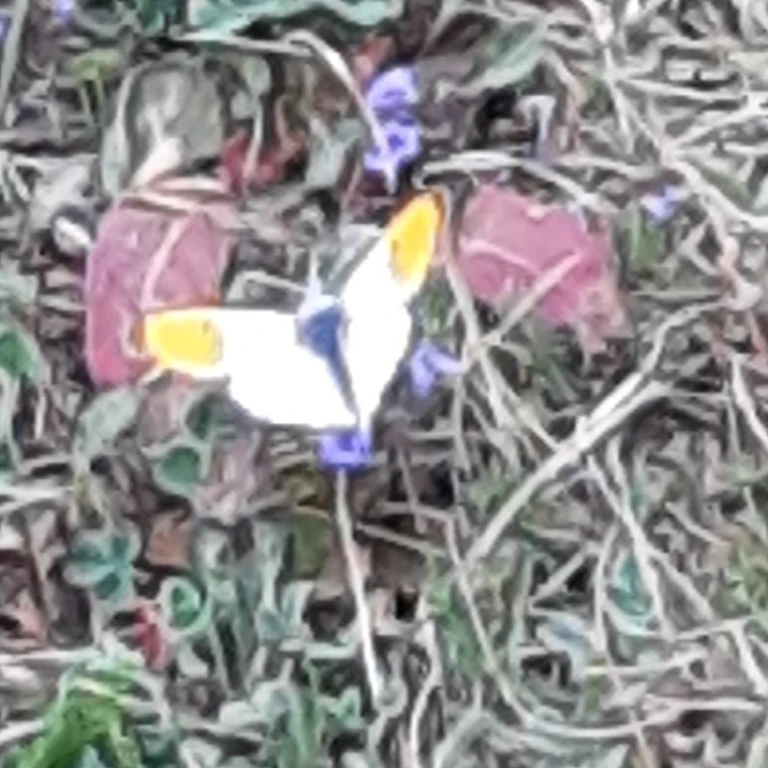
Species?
Anthocharis cardamines
